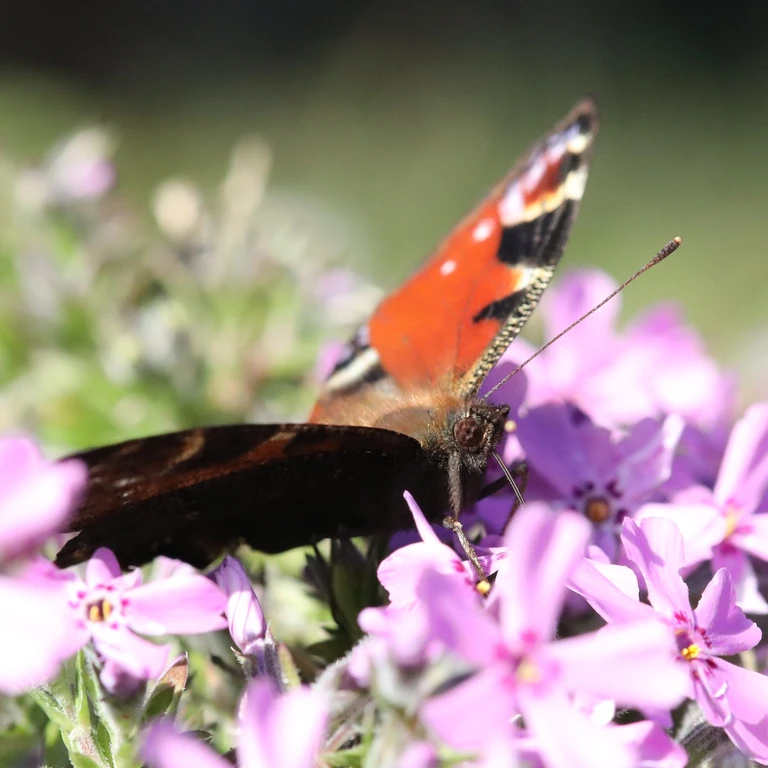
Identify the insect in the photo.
Aglais io
